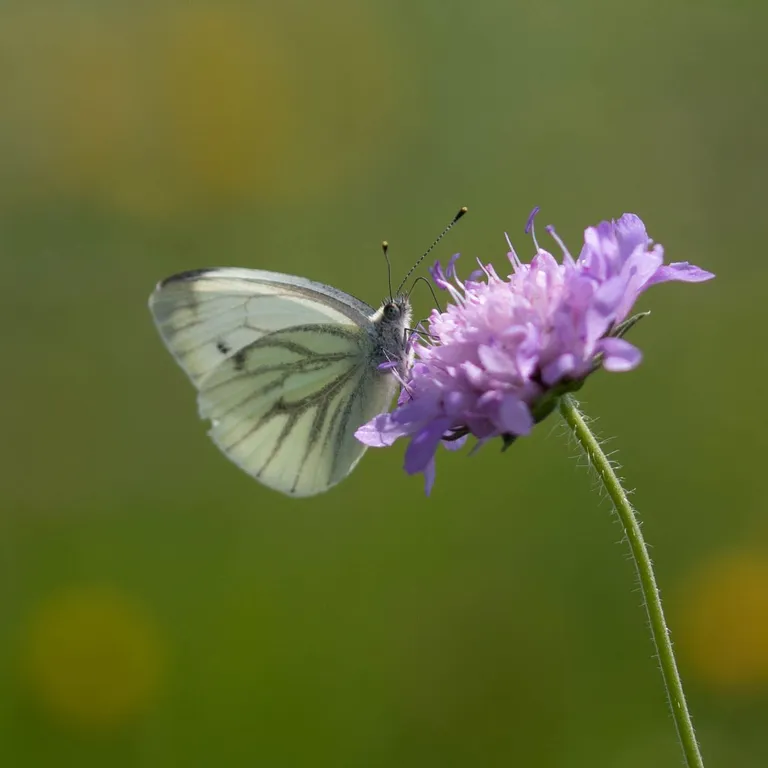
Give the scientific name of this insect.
Pieris napi
